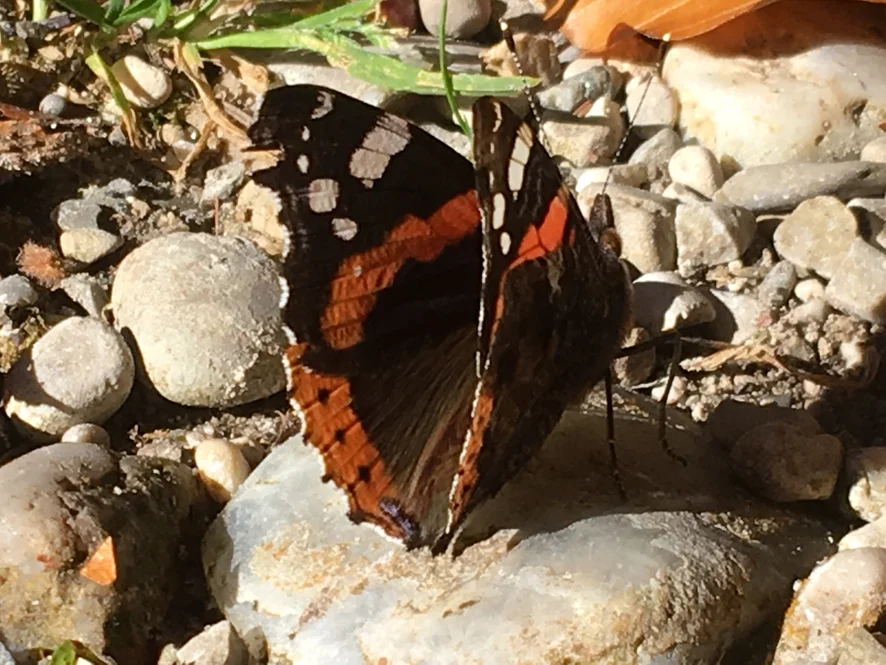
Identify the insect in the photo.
Vanessa atalanta
